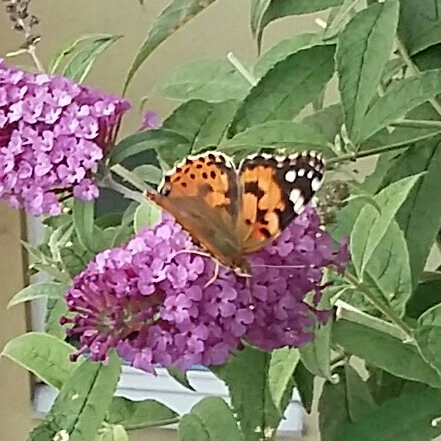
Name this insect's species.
Vanessa cardui
